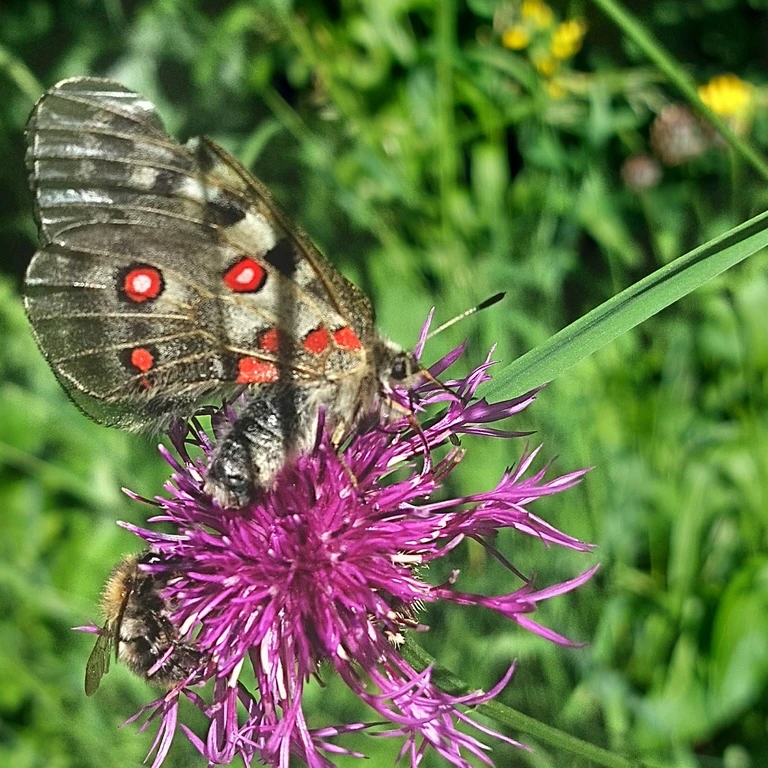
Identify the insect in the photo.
Parnassius apollo
